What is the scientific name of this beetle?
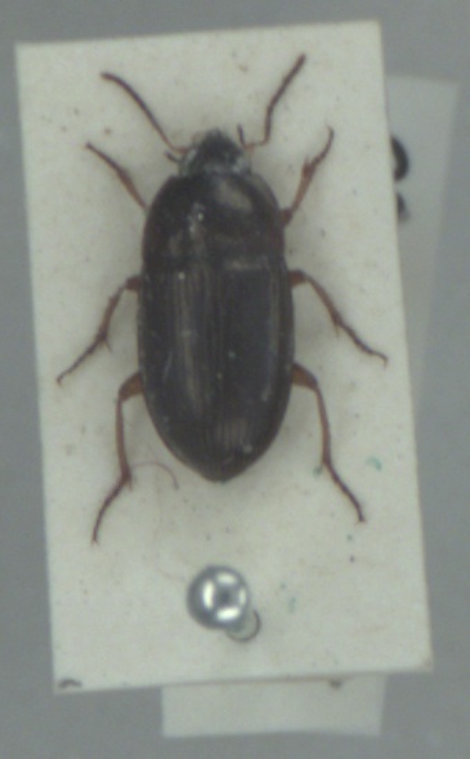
Amara familiaris
